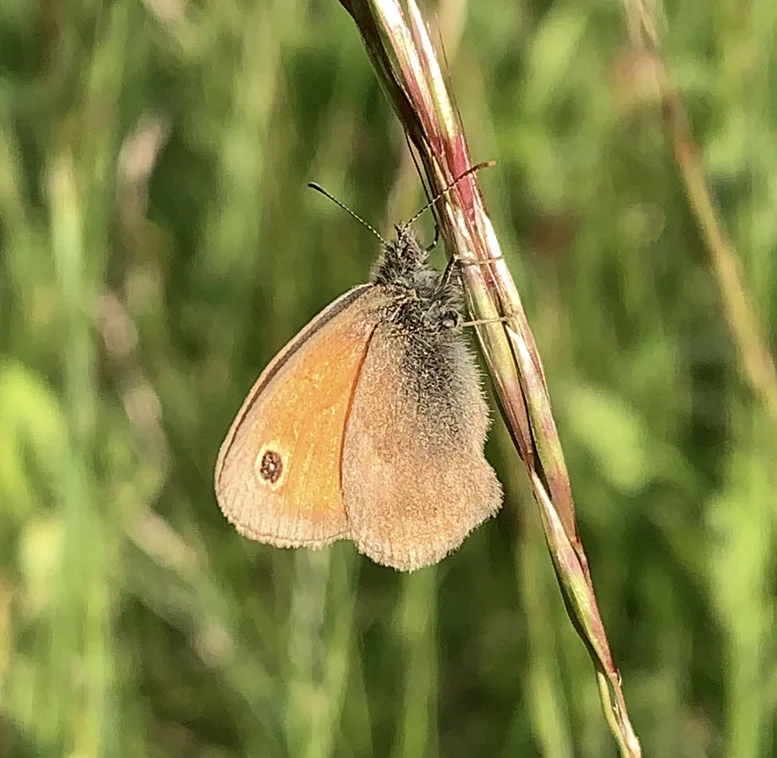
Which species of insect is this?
Coenonympha pamphilus
